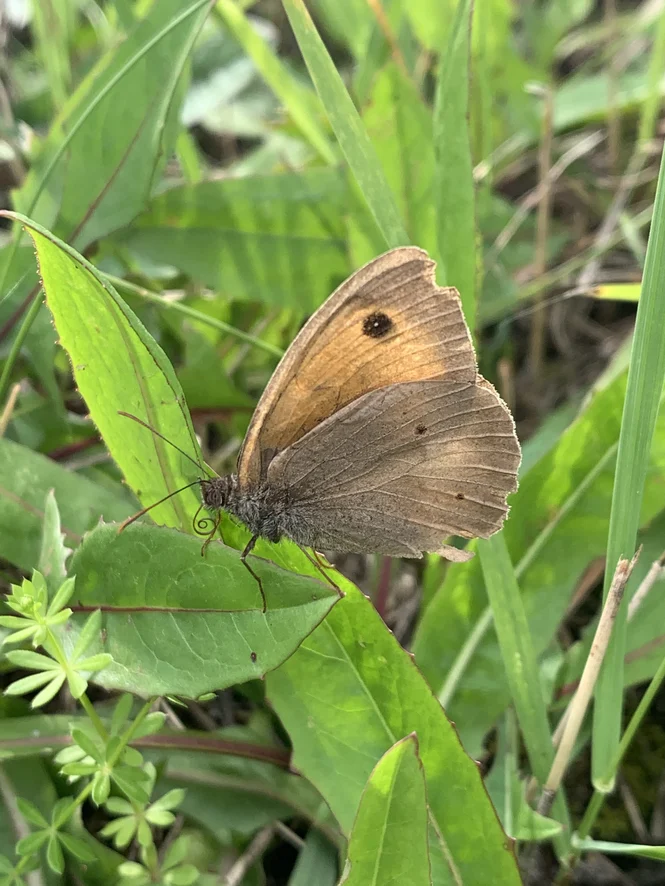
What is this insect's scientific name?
Maniola jurtina
